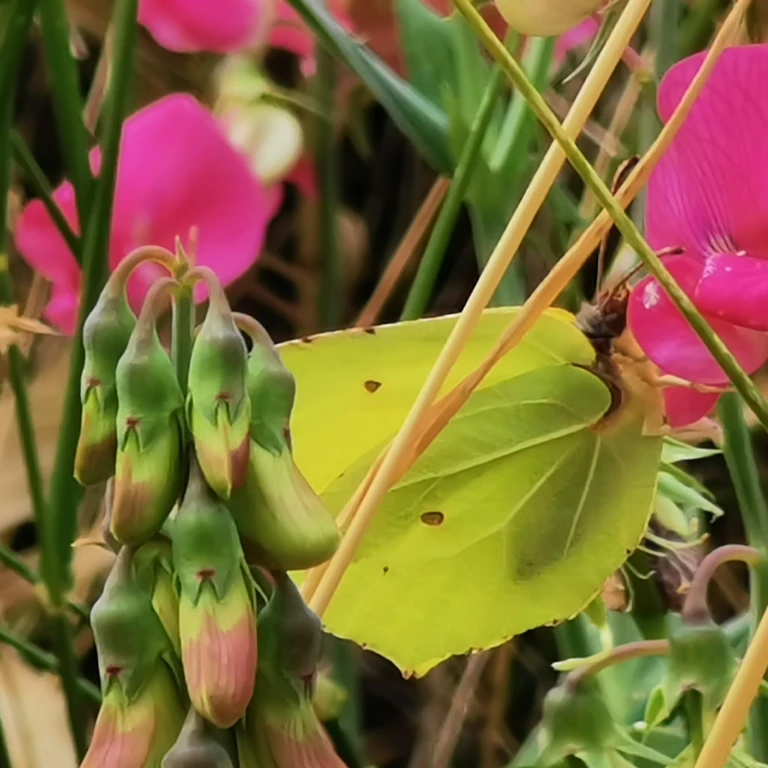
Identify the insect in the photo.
Gonepteryx rhamni
